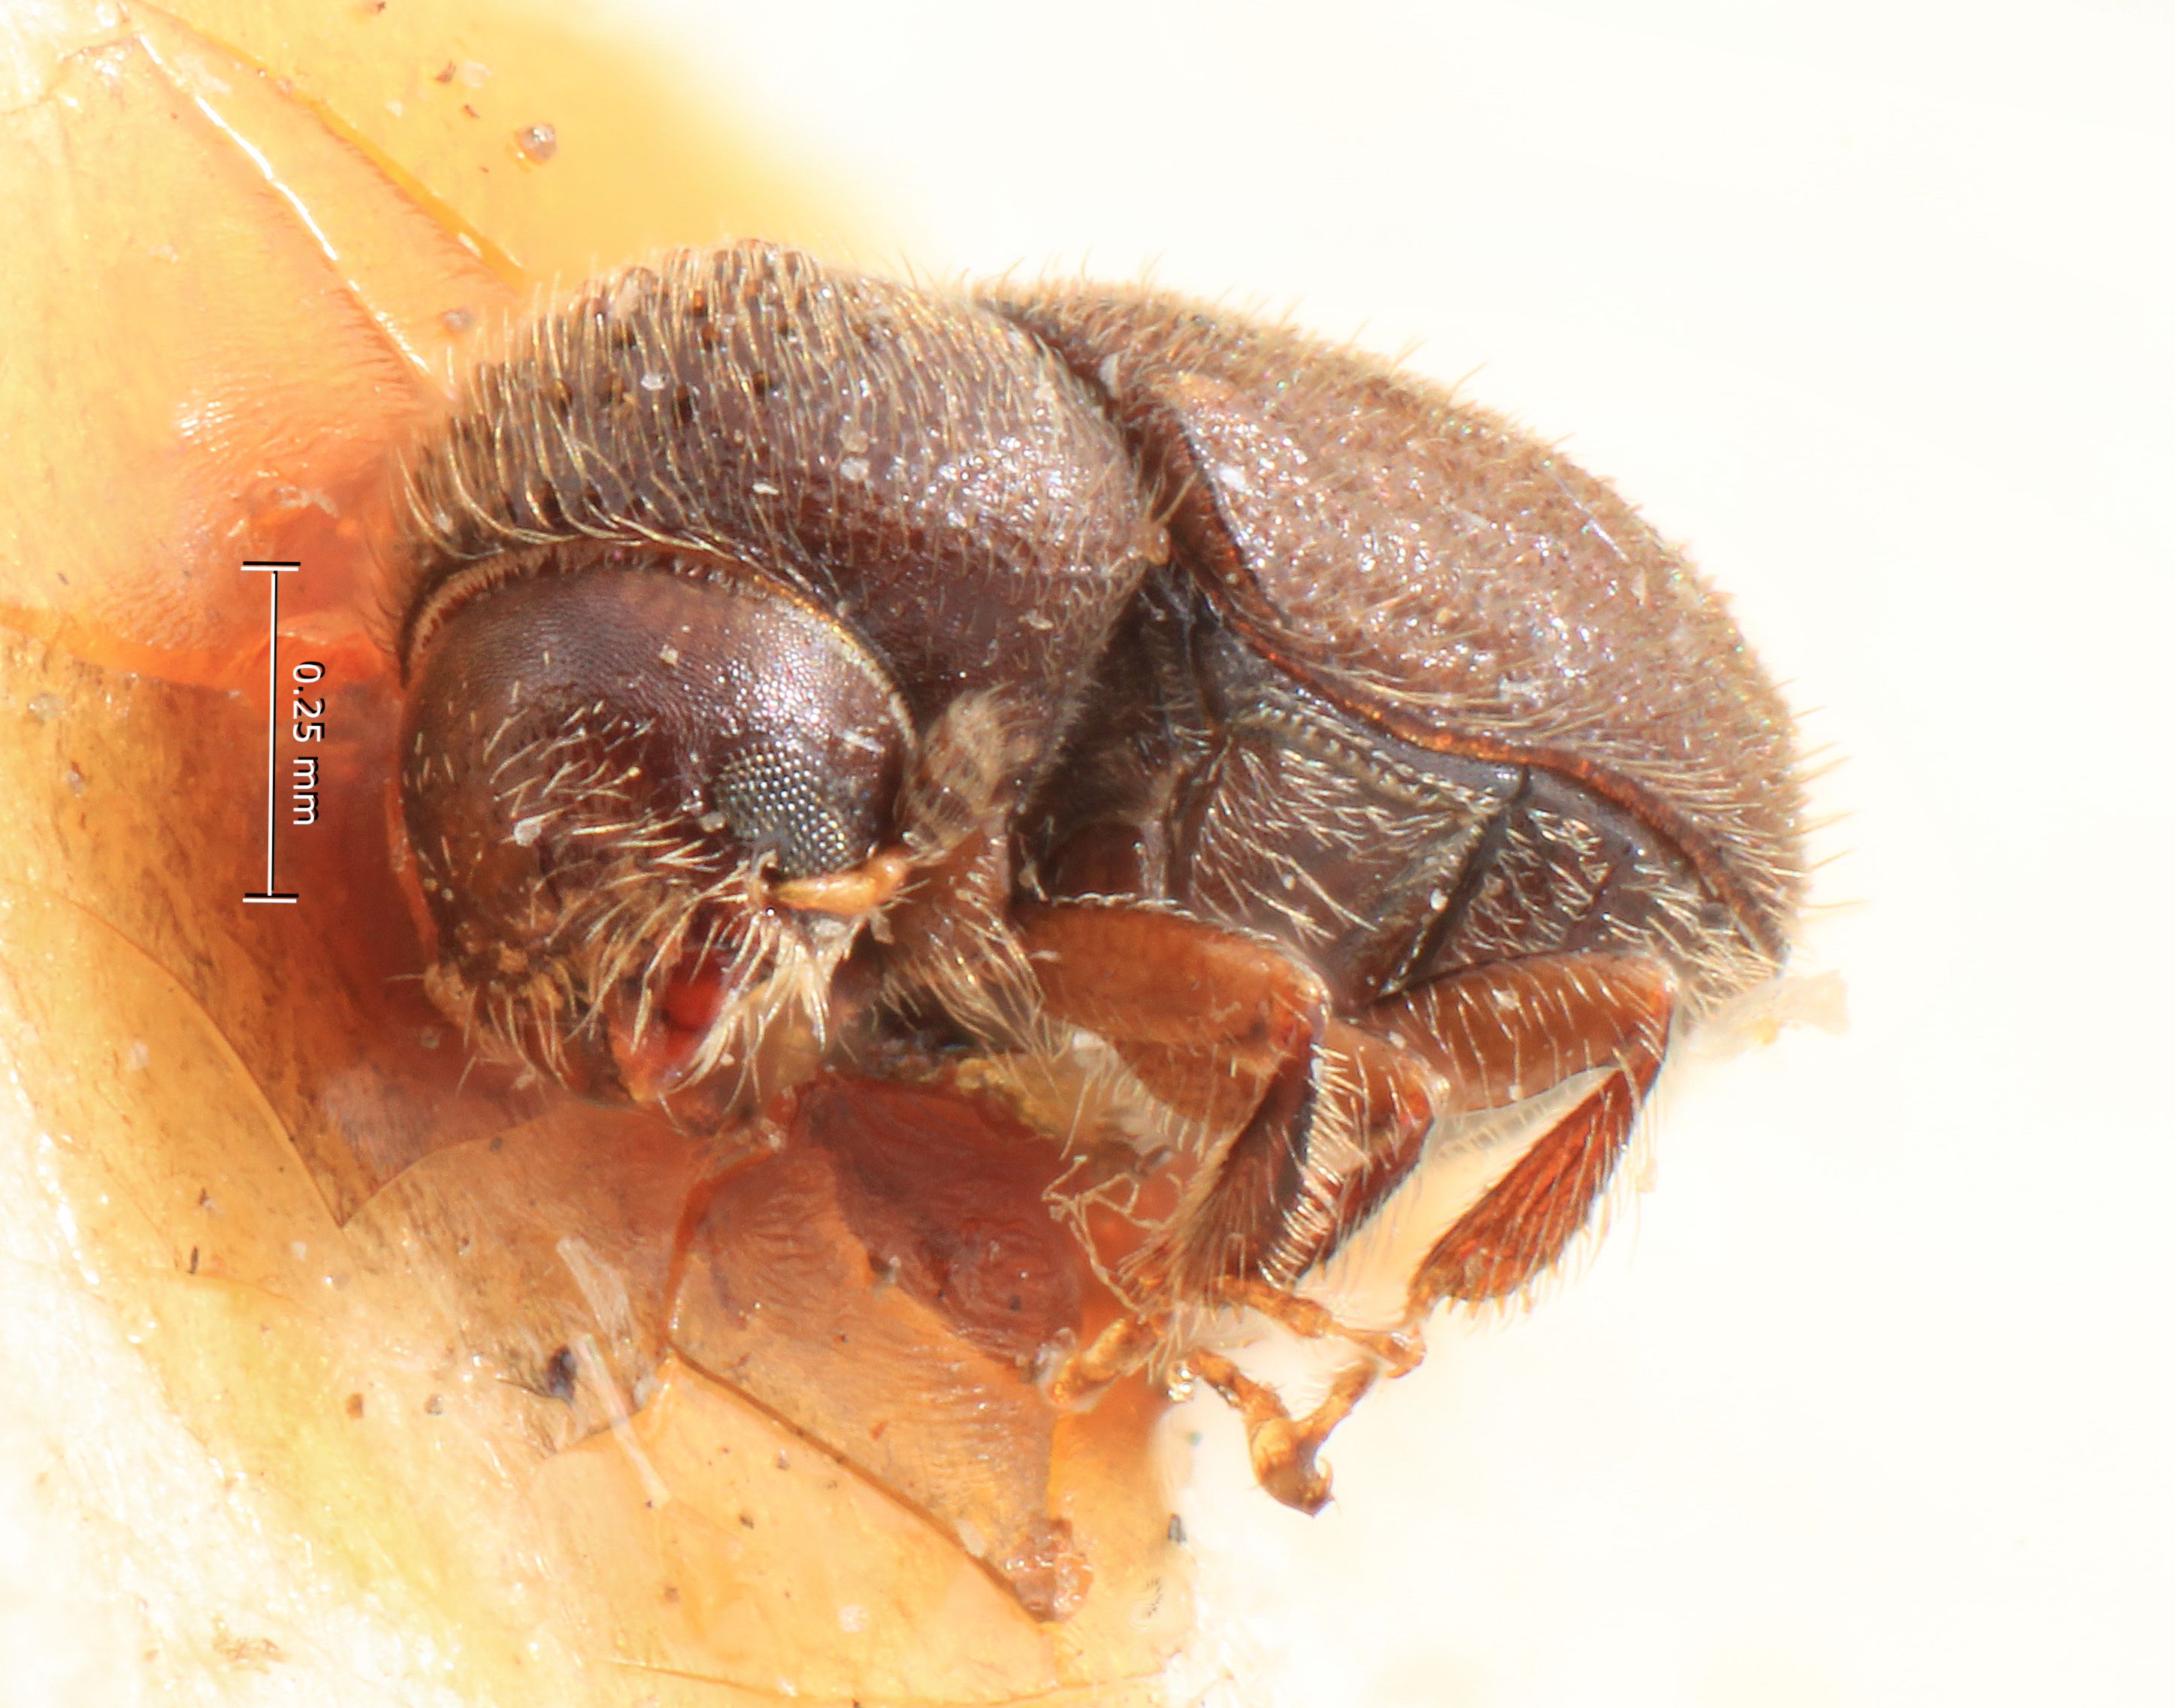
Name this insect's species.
Cryphalus pruni
